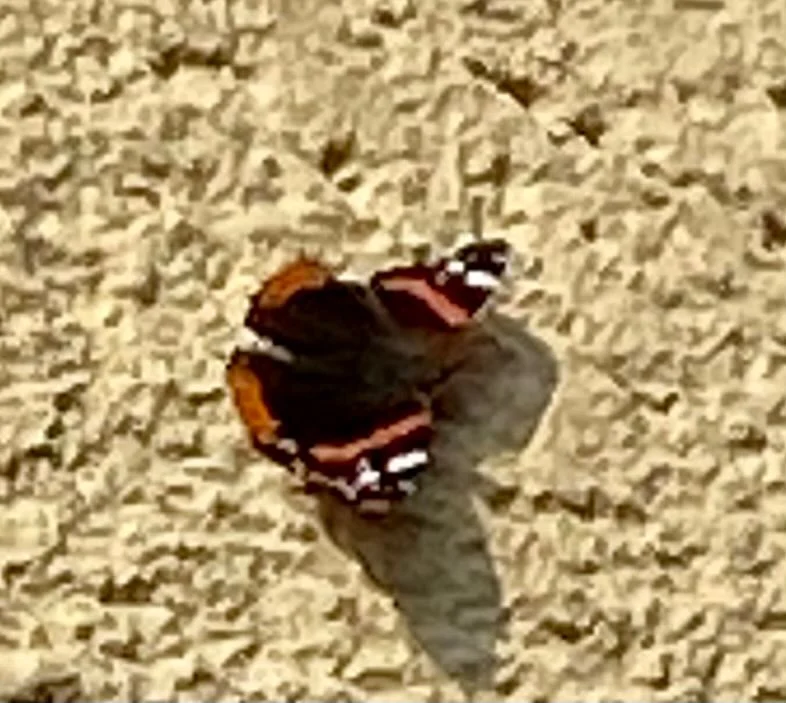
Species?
Vanessa atalanta
